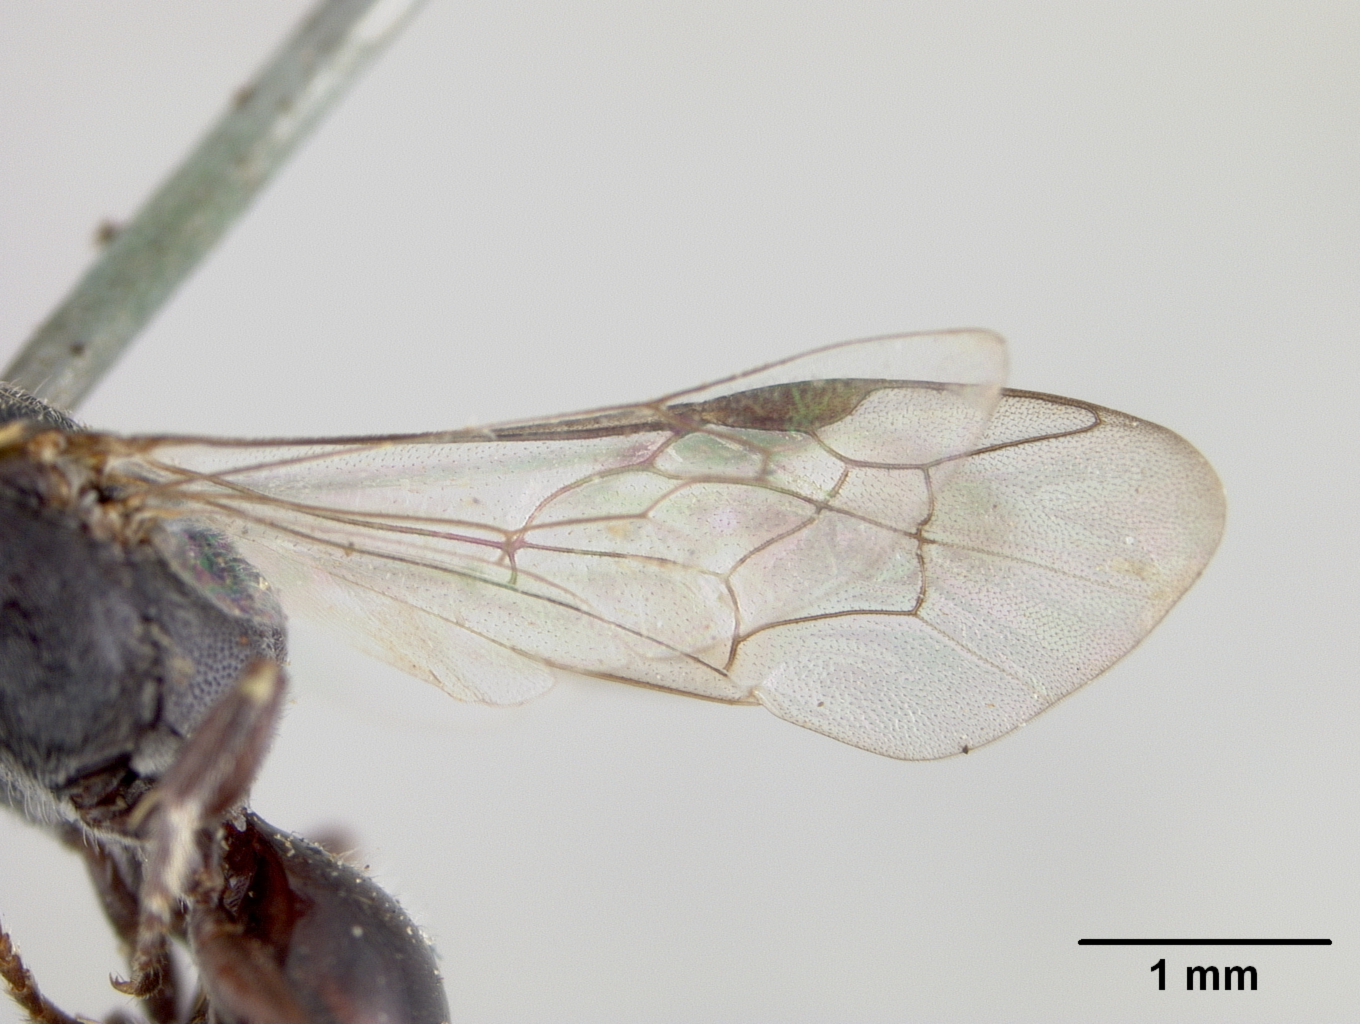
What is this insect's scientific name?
Prosopis luzonica
